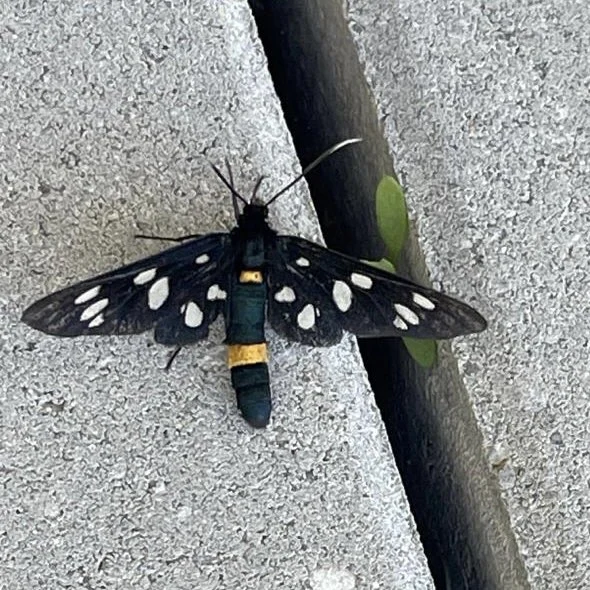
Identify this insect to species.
Amata phegea
